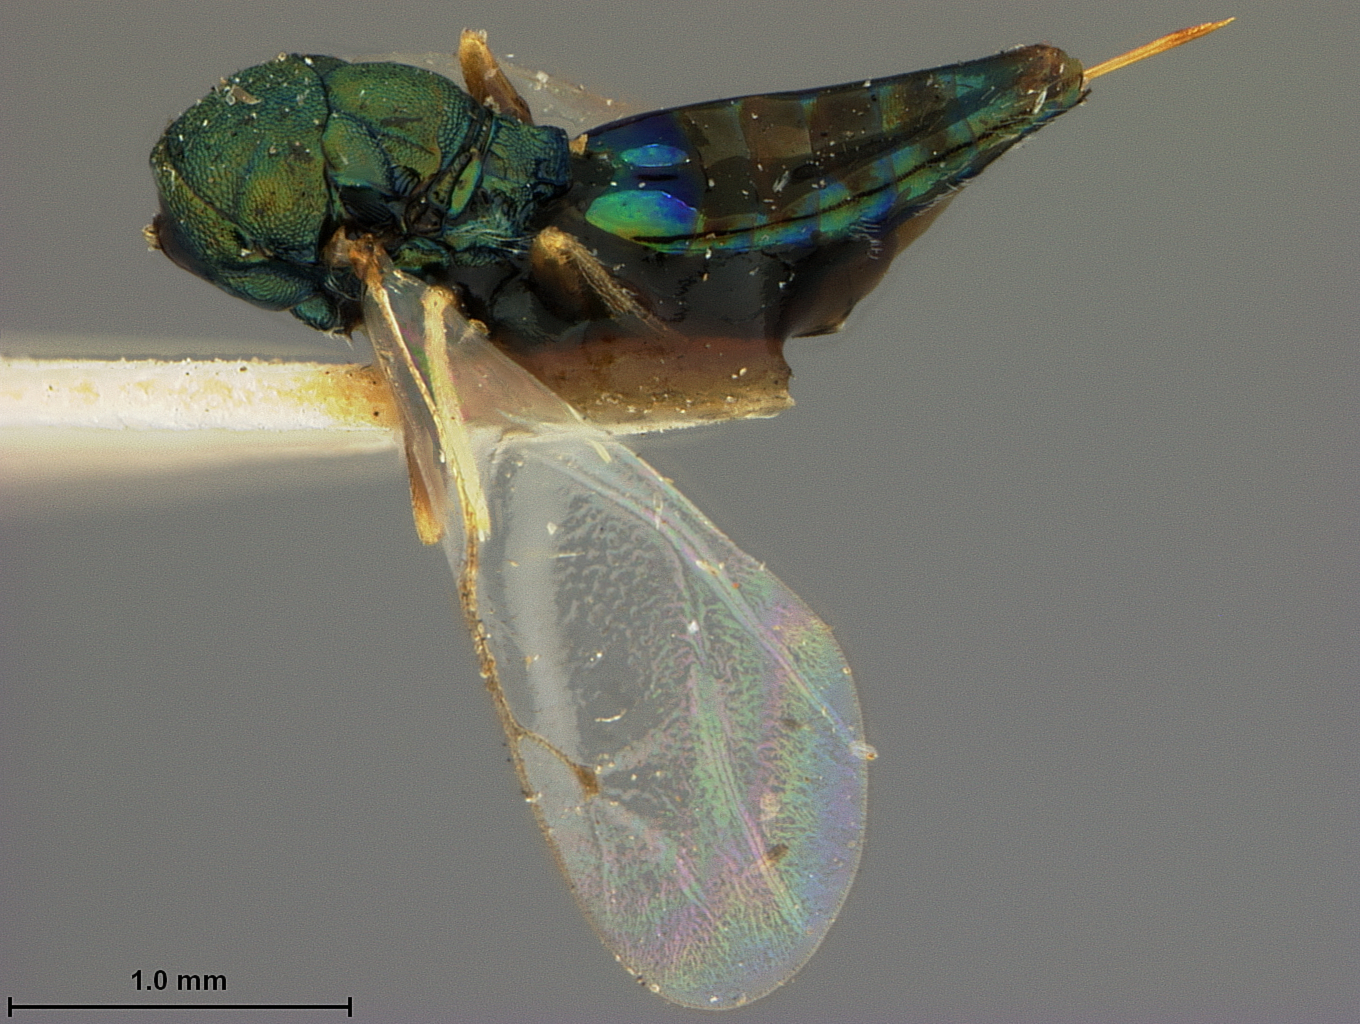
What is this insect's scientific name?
Habrocytus phycidis
